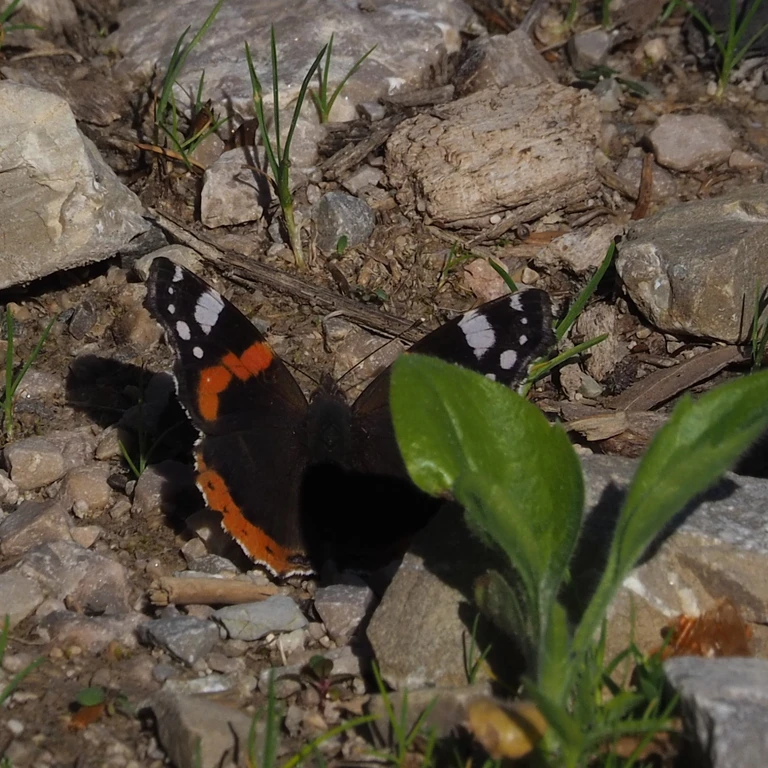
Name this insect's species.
Vanessa atalanta
